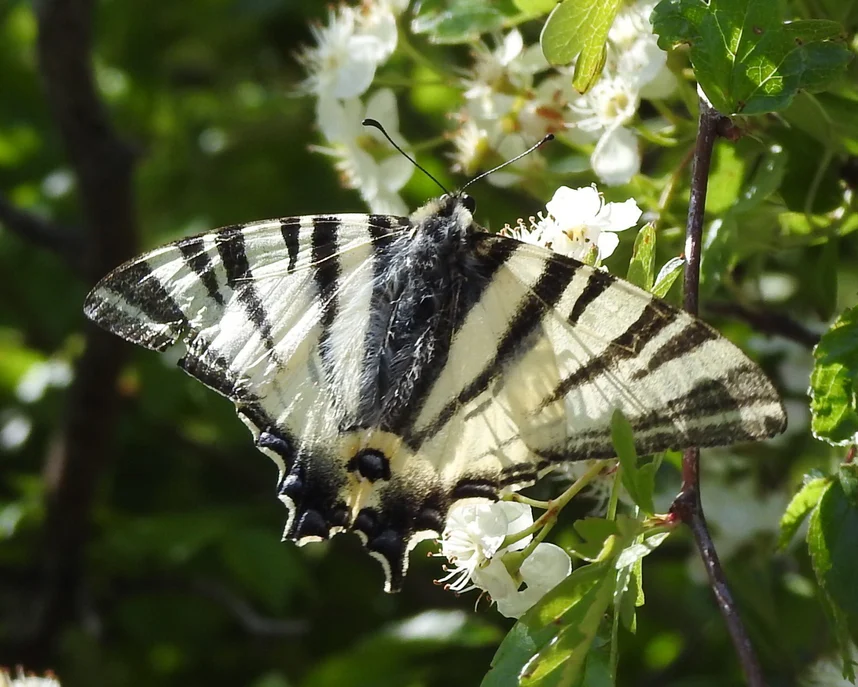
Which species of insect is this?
Iphiclides podalirius
